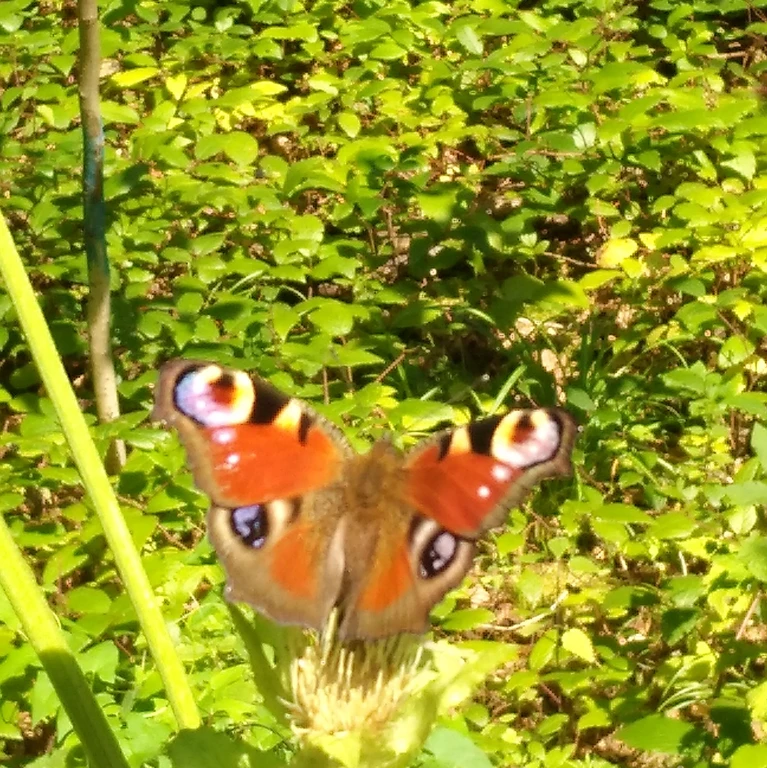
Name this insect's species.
Aglais io
